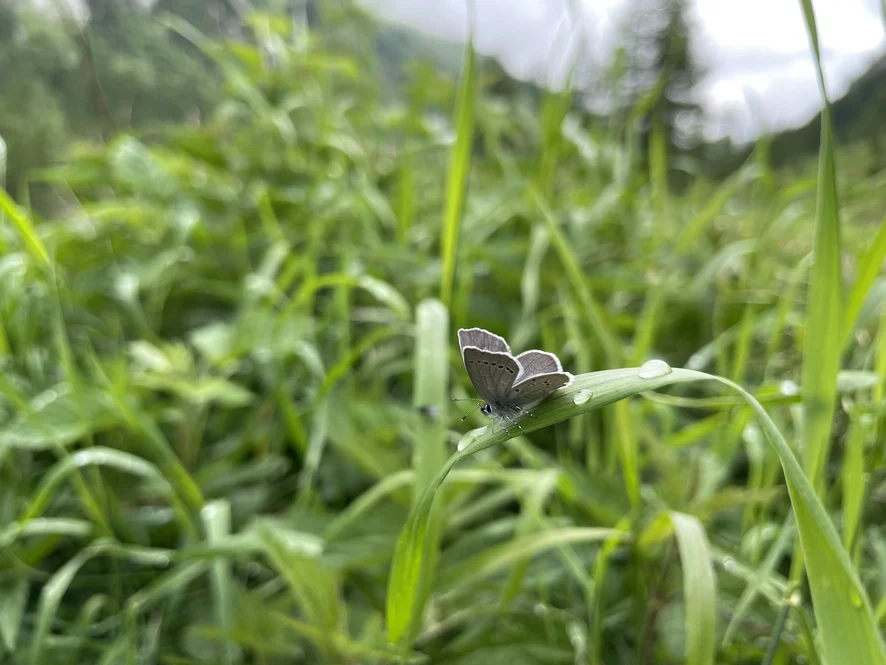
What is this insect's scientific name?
Cupido minimus
